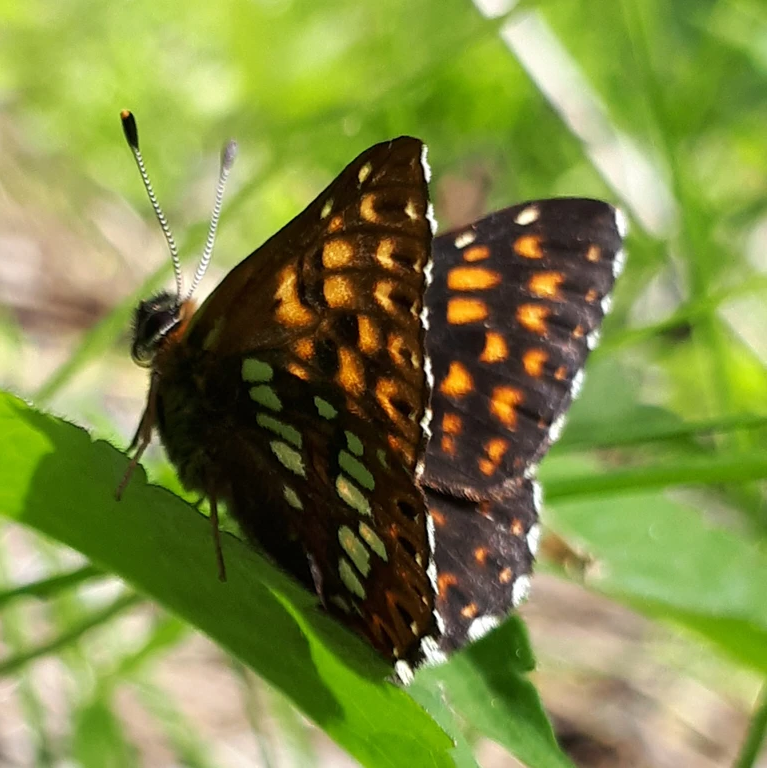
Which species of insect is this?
Hamearis lucina
